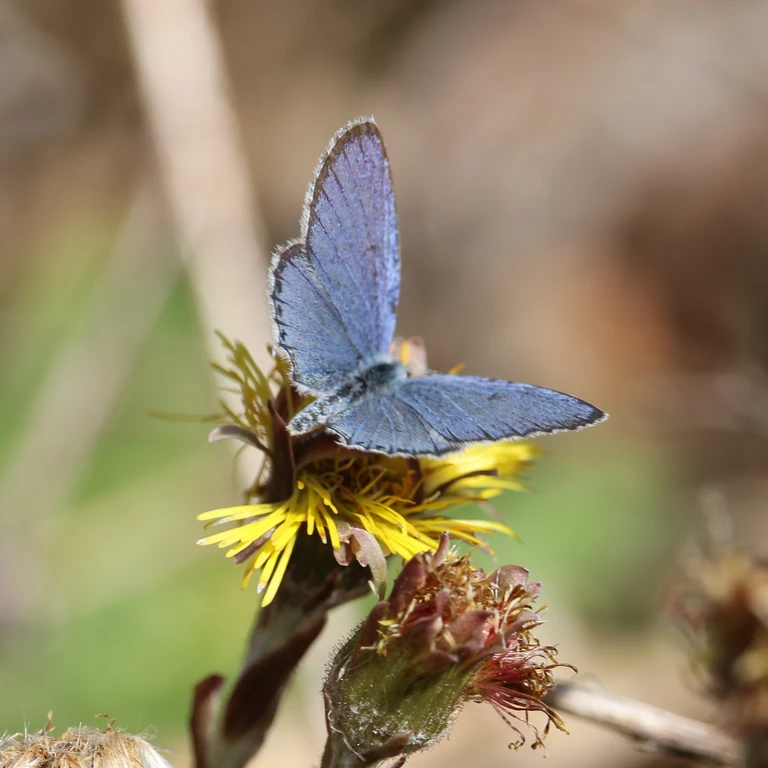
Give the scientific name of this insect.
Cupido argiades (also Elkalyce argiades)
